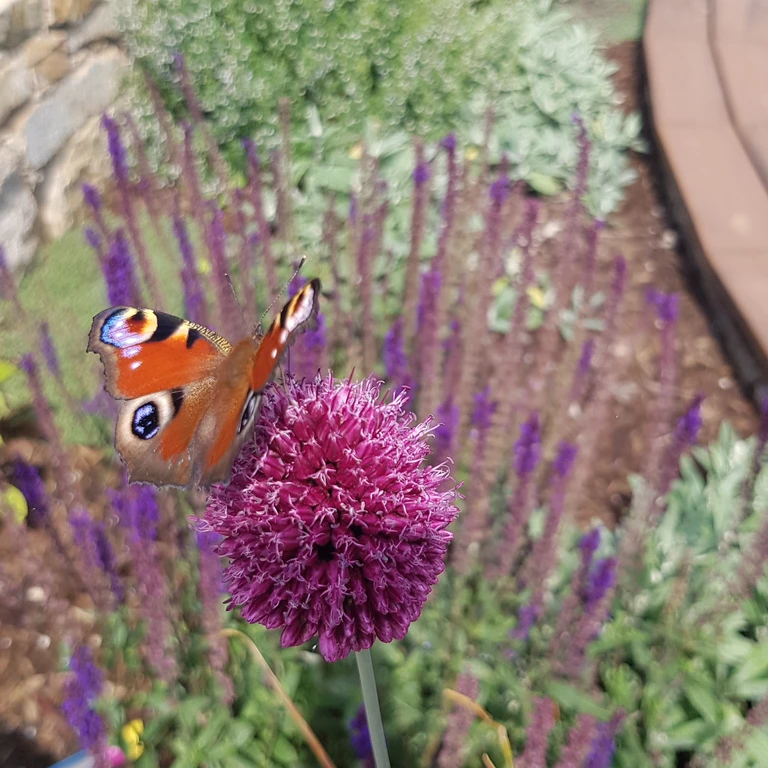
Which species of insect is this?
Aglais io
